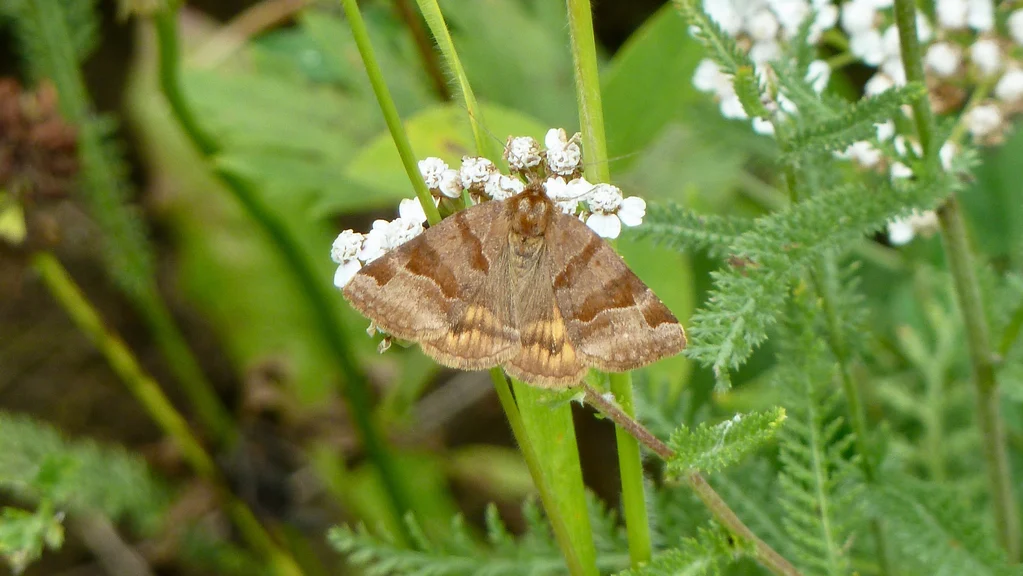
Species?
Euclidia glyphica
